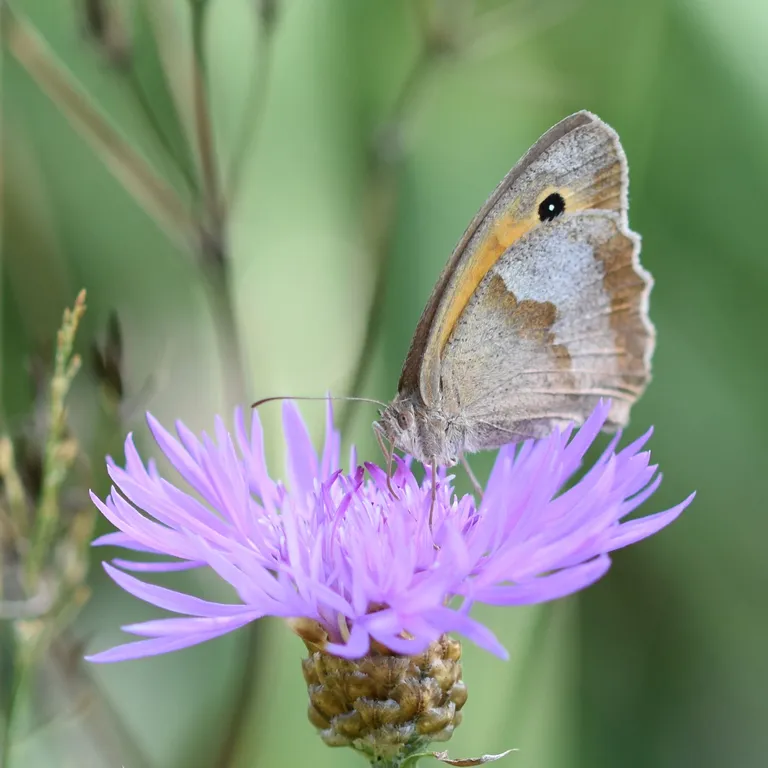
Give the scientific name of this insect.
Maniola jurtina
